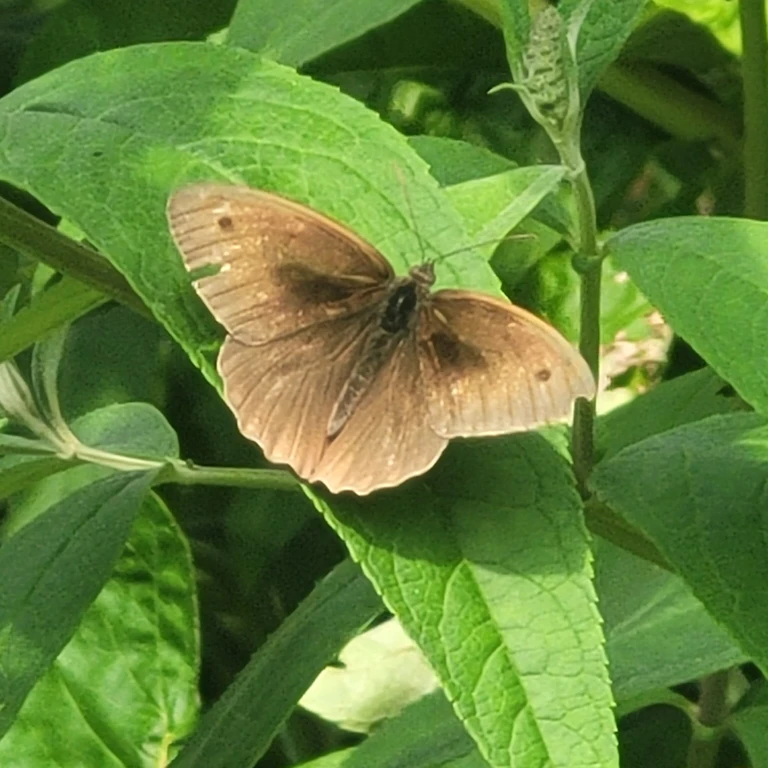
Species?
Maniola jurtina
